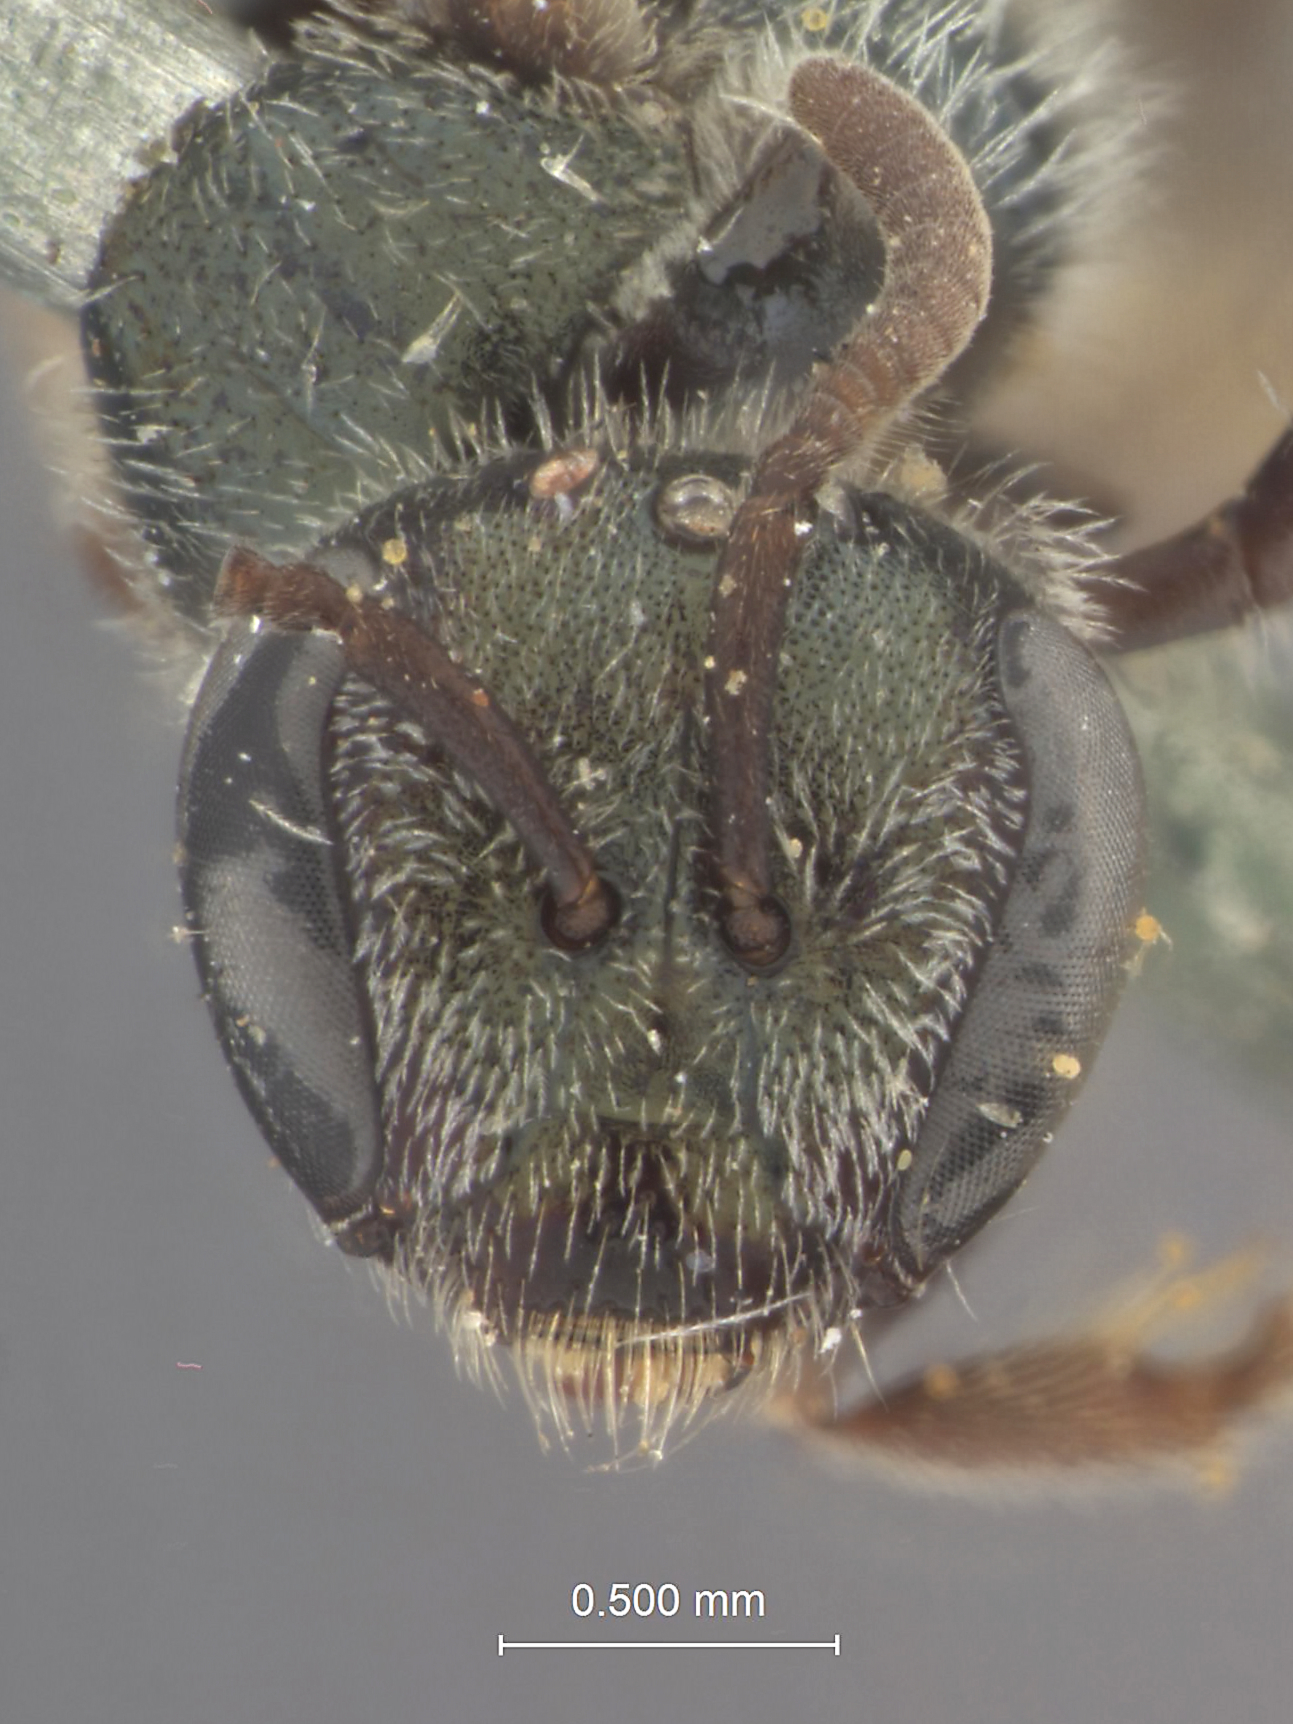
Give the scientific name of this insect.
Halictus caducus
